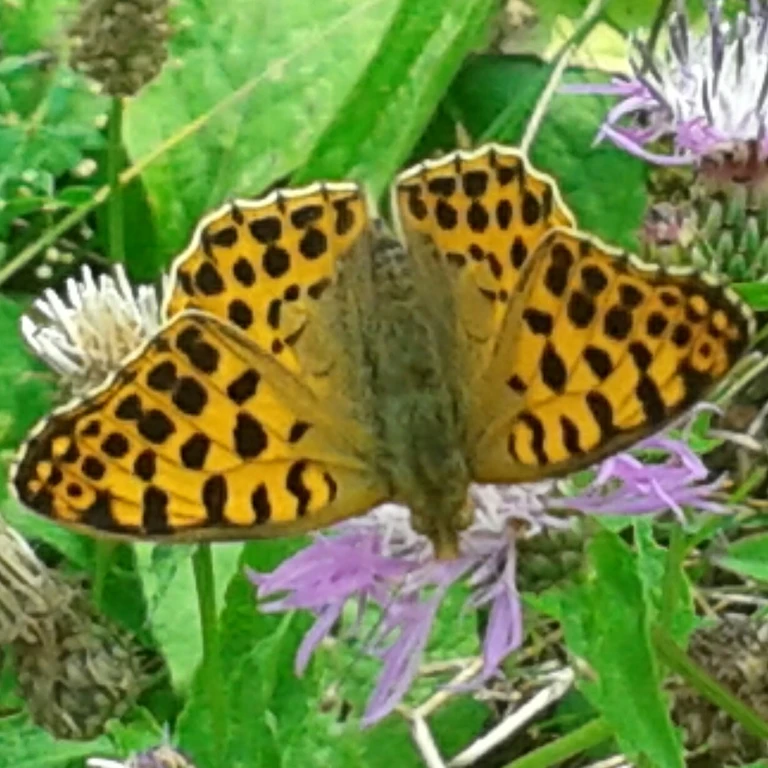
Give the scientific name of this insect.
Issoria lathonia
